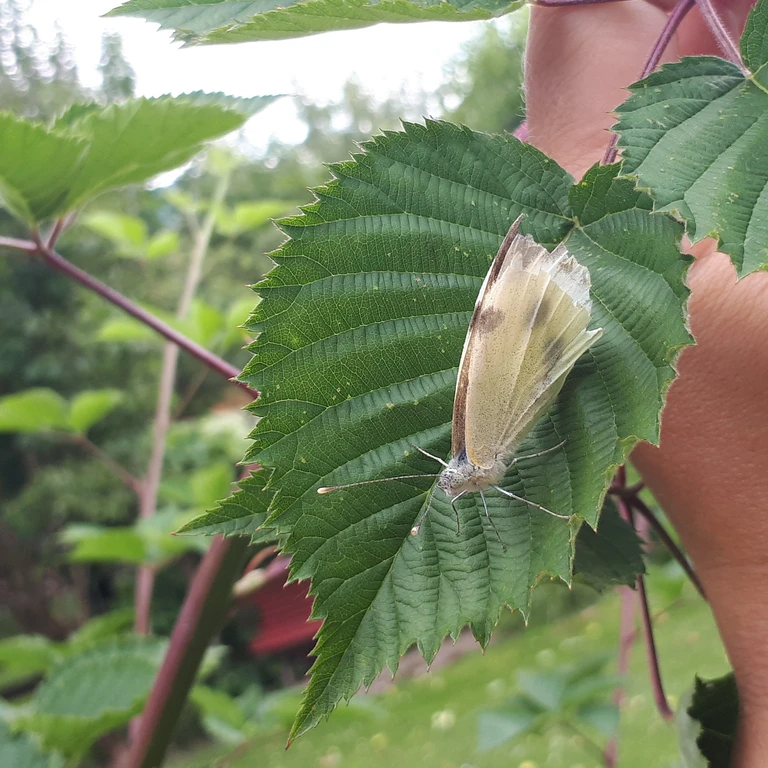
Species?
Pieris brassicae
